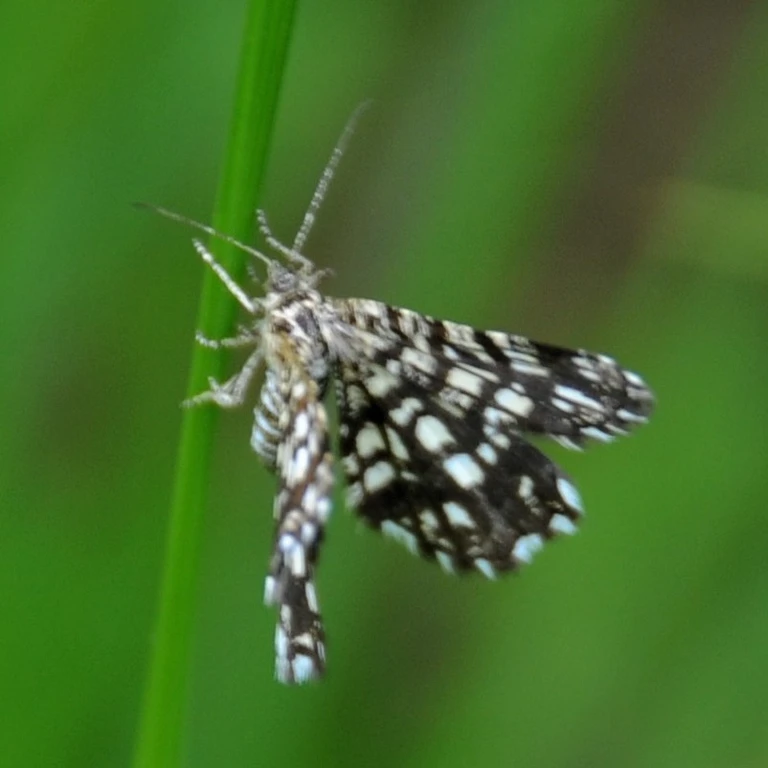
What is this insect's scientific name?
Chiasmia clathrata
